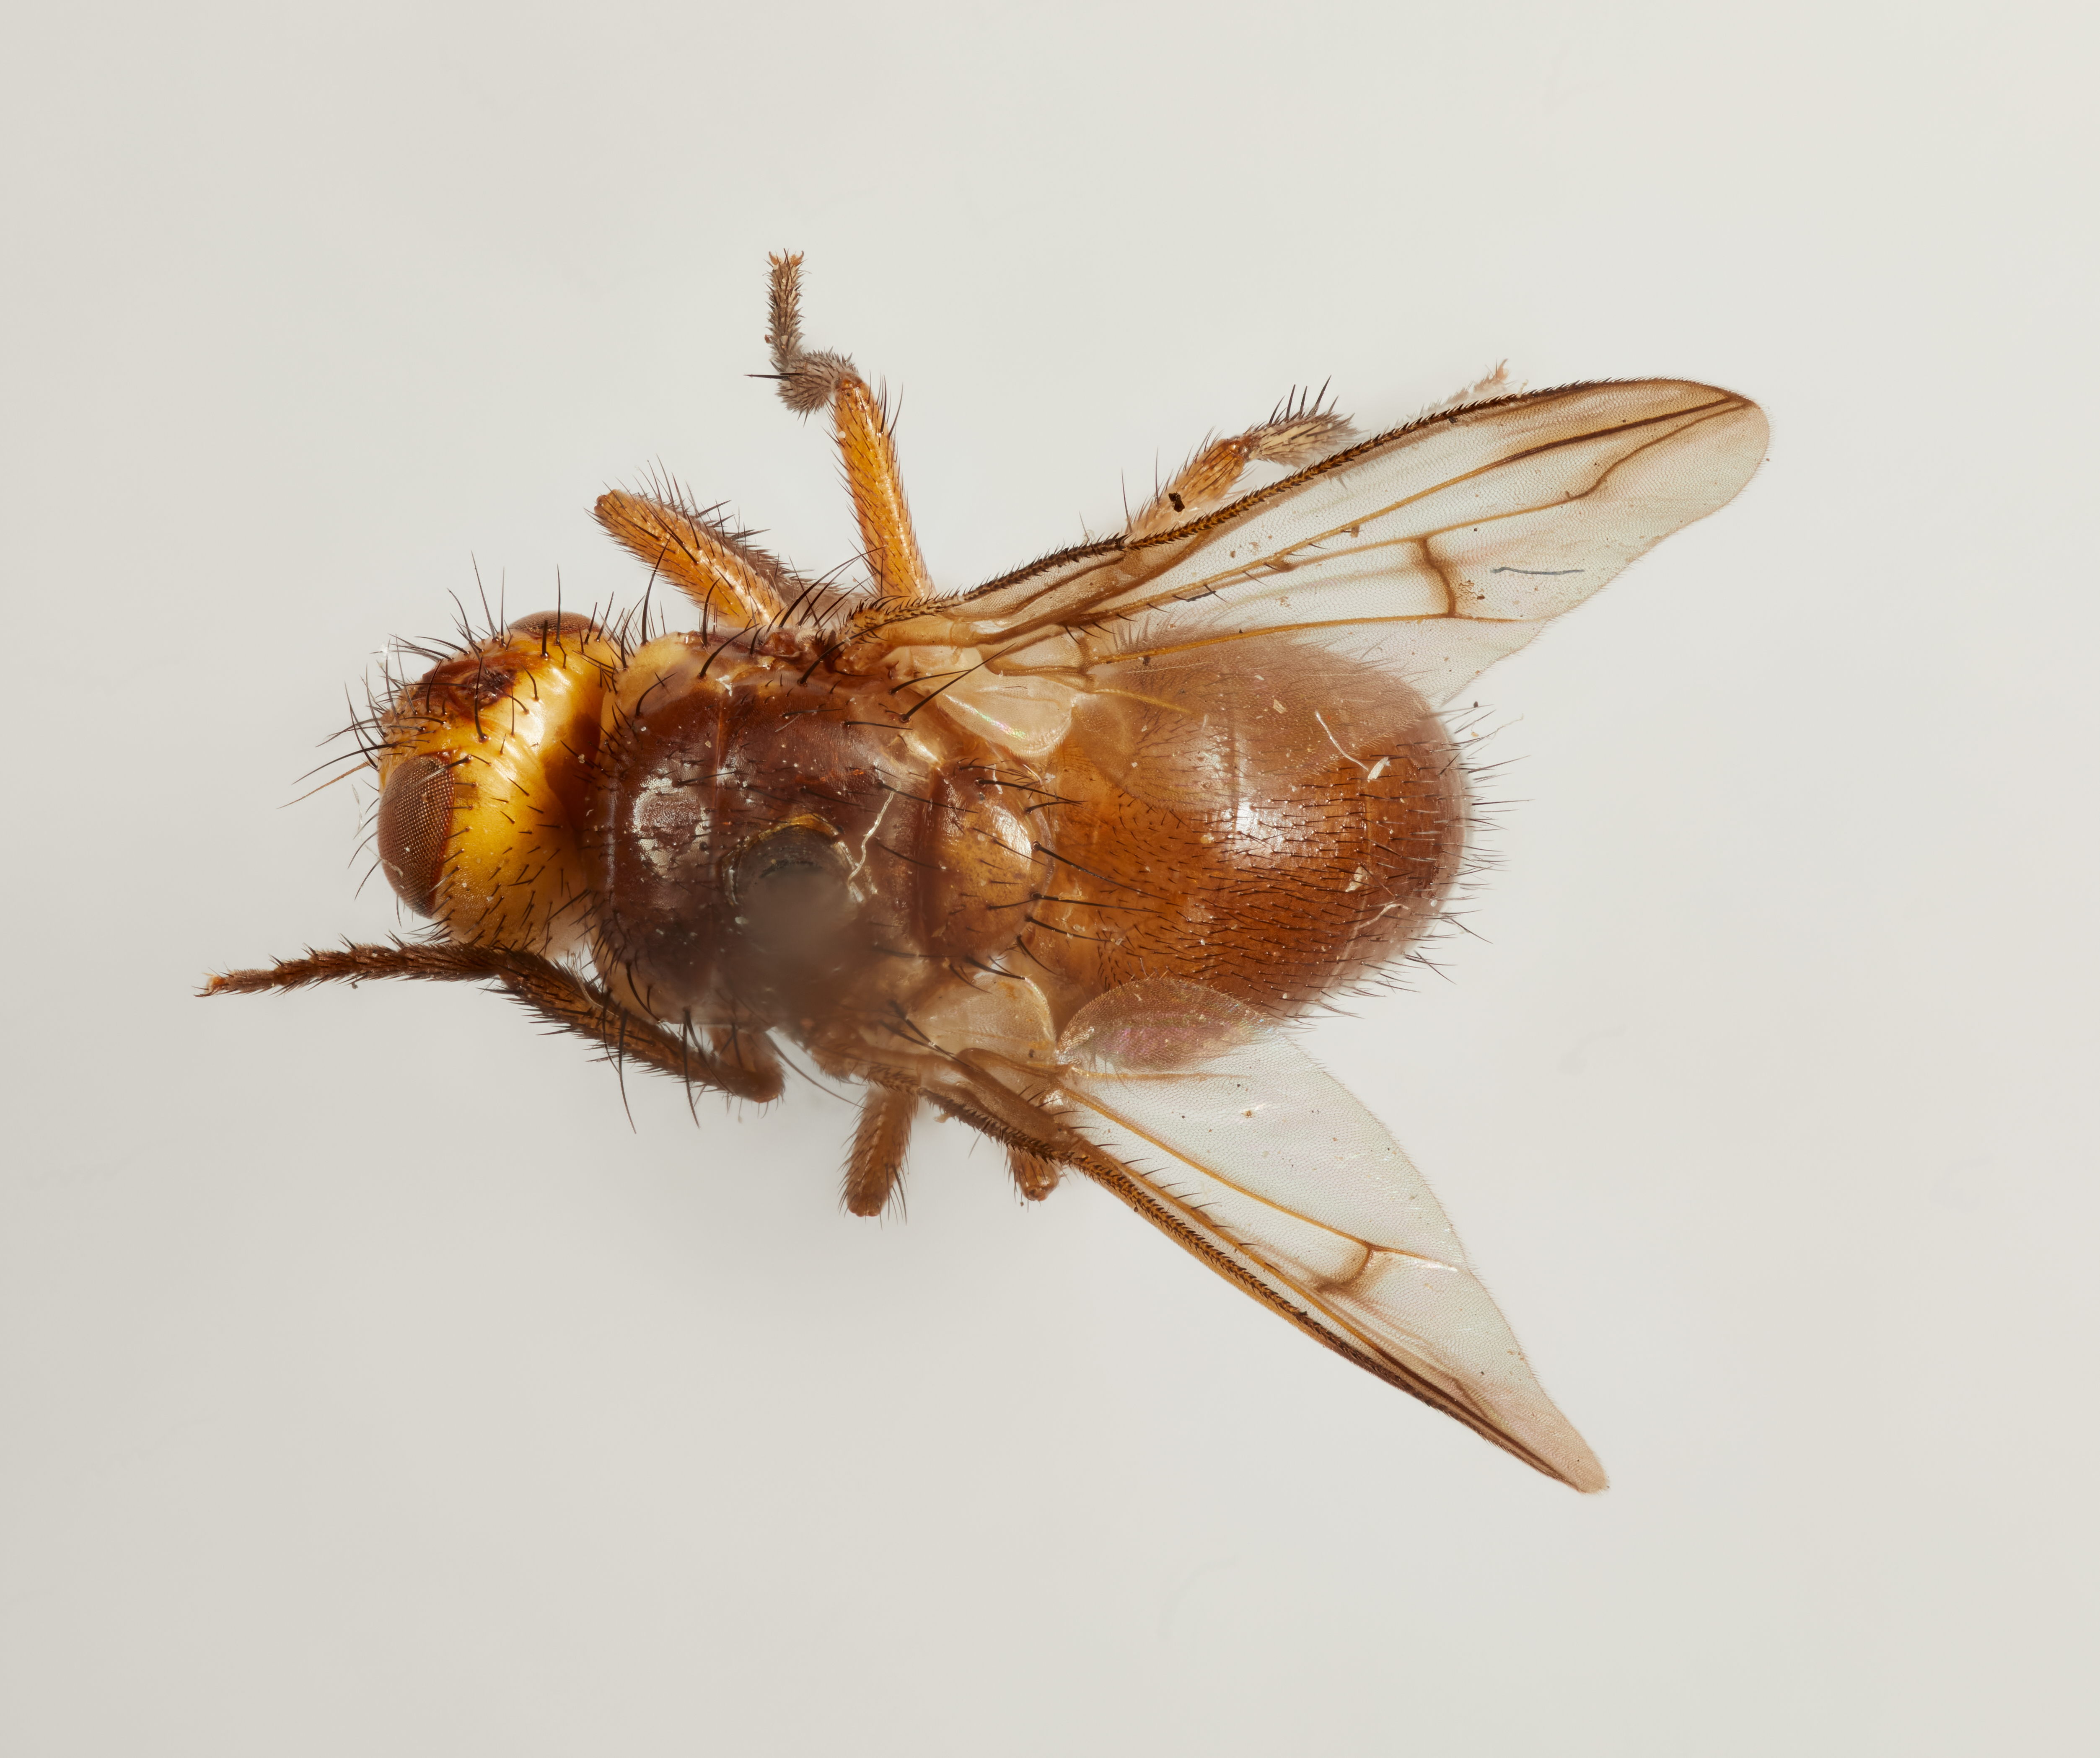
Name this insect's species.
Chiricahuia cavicola
